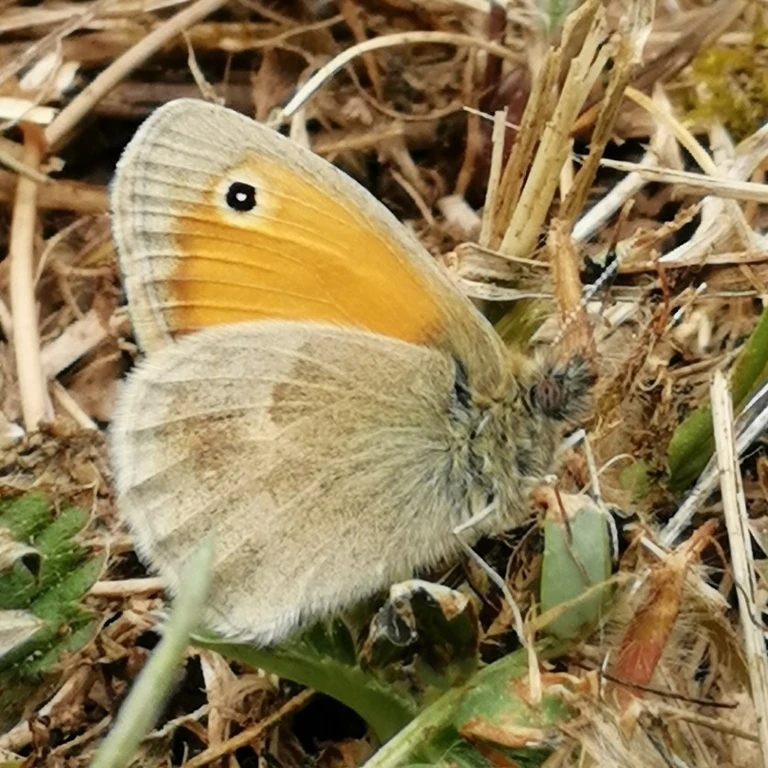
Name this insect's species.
Coenonympha pamphilus
